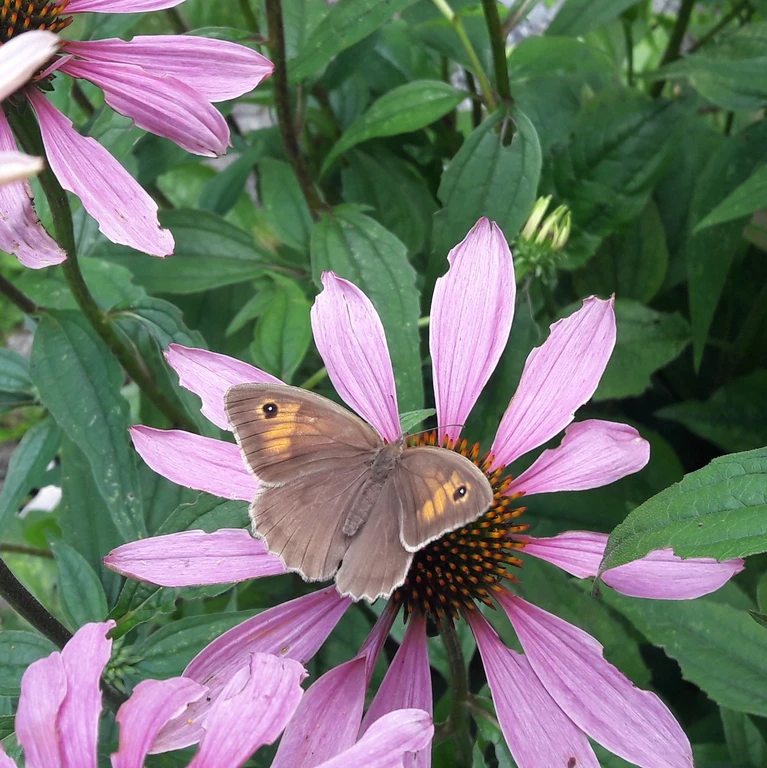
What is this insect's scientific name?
Maniola jurtina
